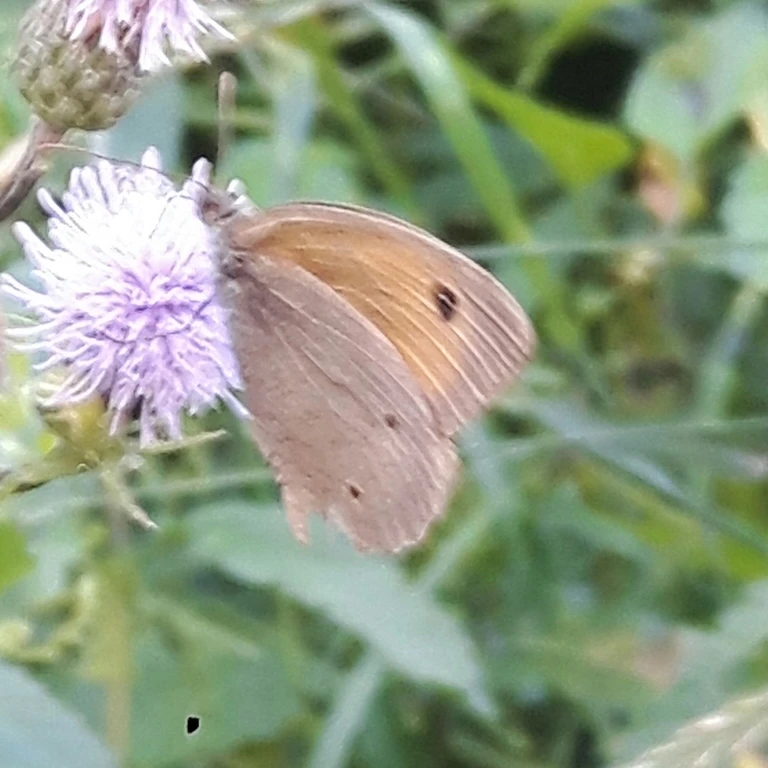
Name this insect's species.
Maniola jurtina
